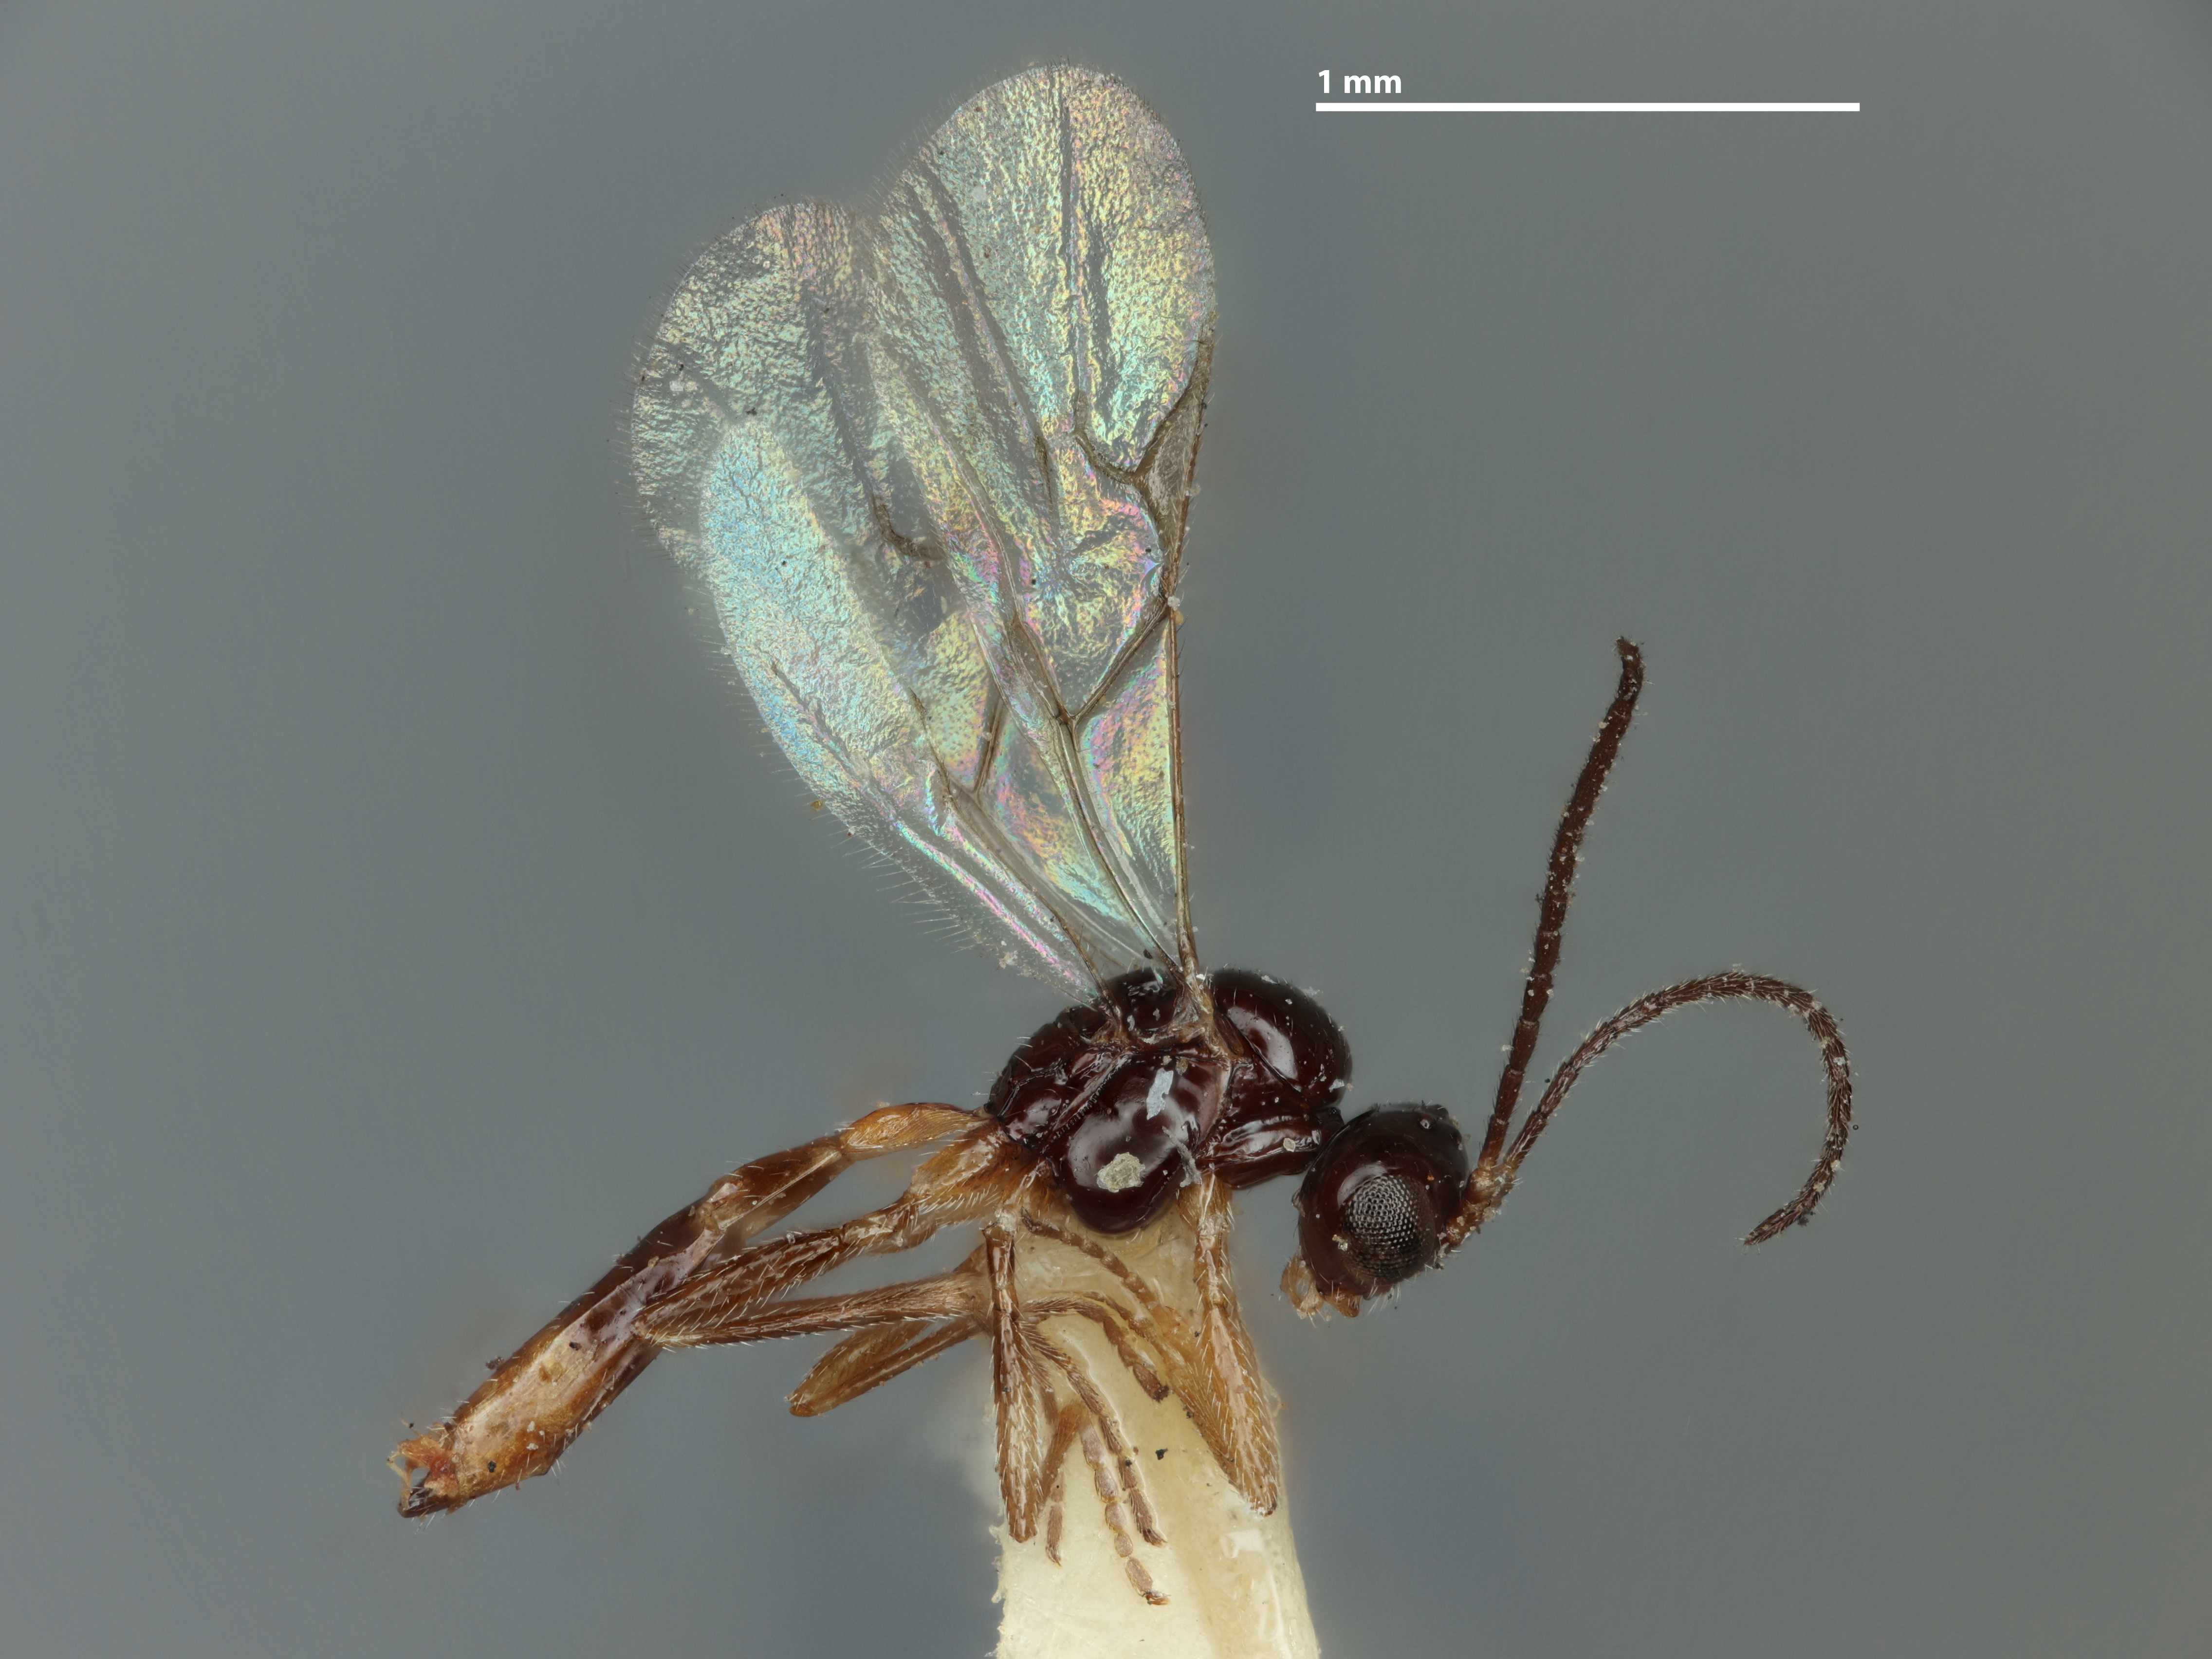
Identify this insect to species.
Aphidius ramithyrus
